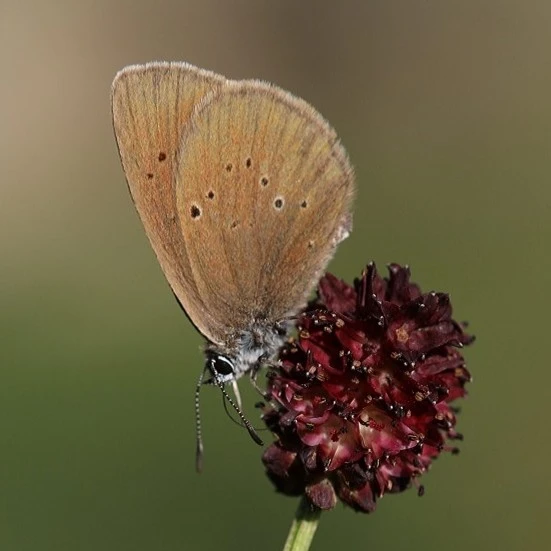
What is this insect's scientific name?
Phengaris nausithous (also Maculinea nausithous)
